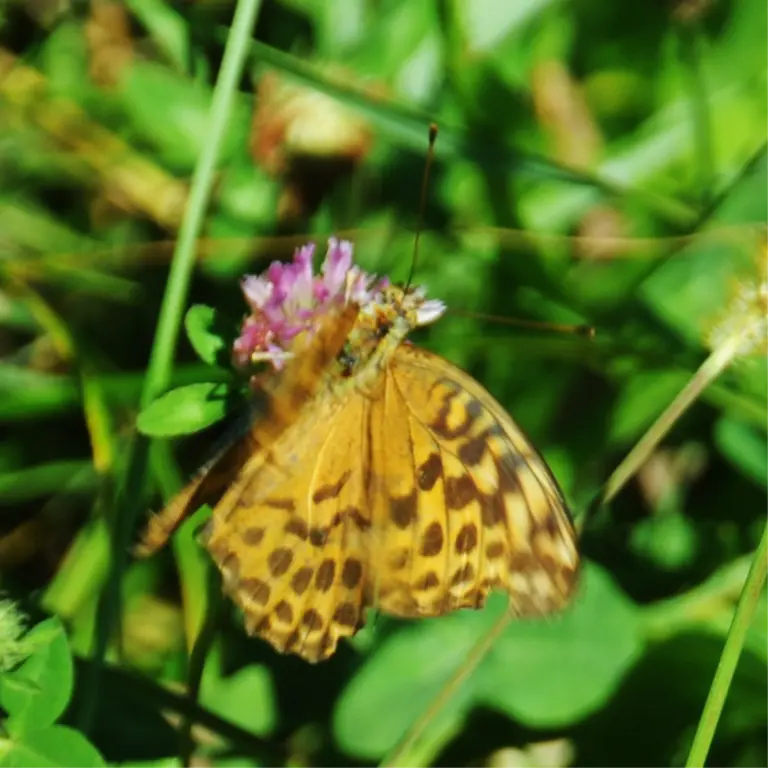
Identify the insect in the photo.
Argynnis paphia
